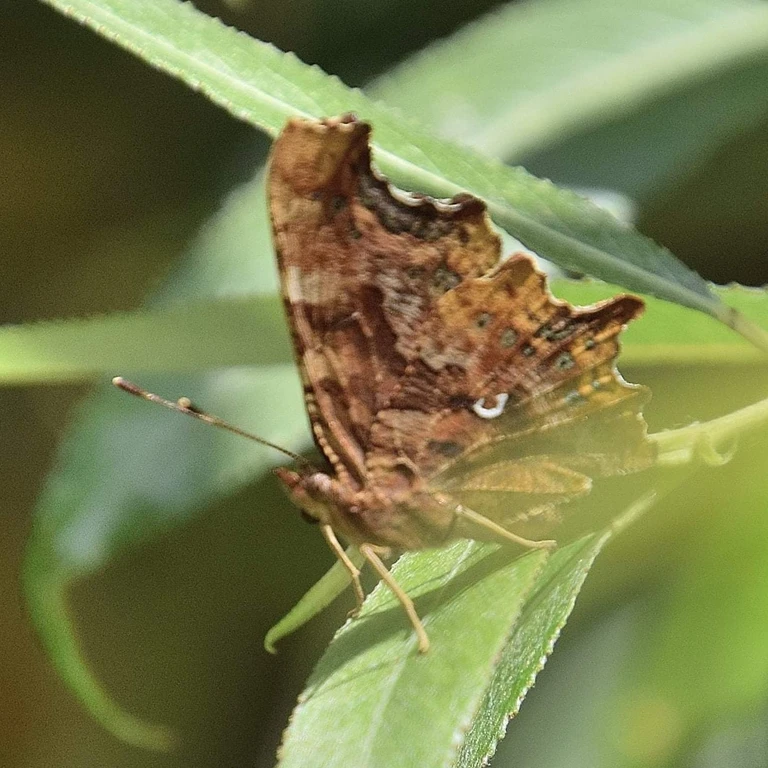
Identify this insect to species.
Polygonia c-album
